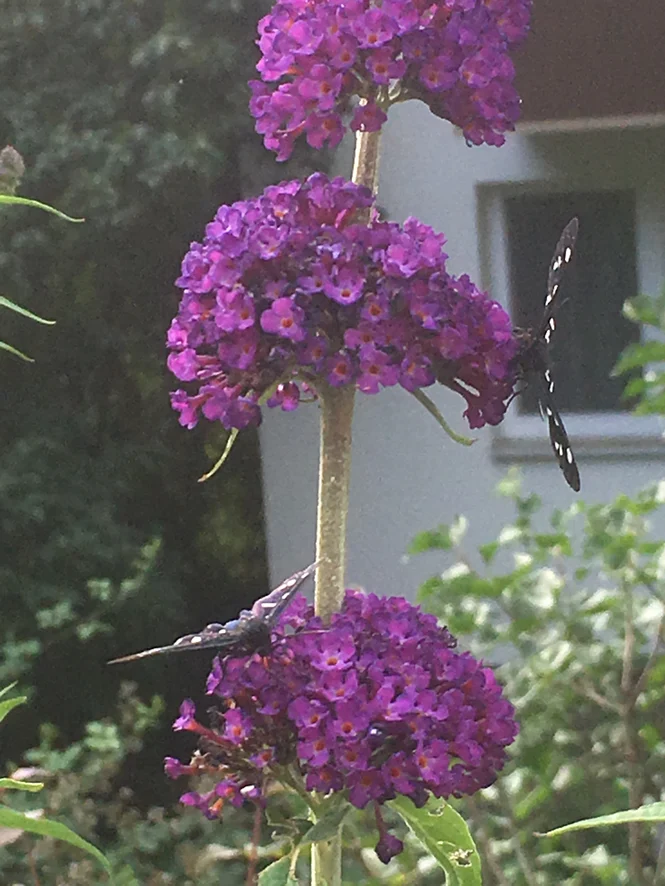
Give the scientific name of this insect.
Amata phegea
